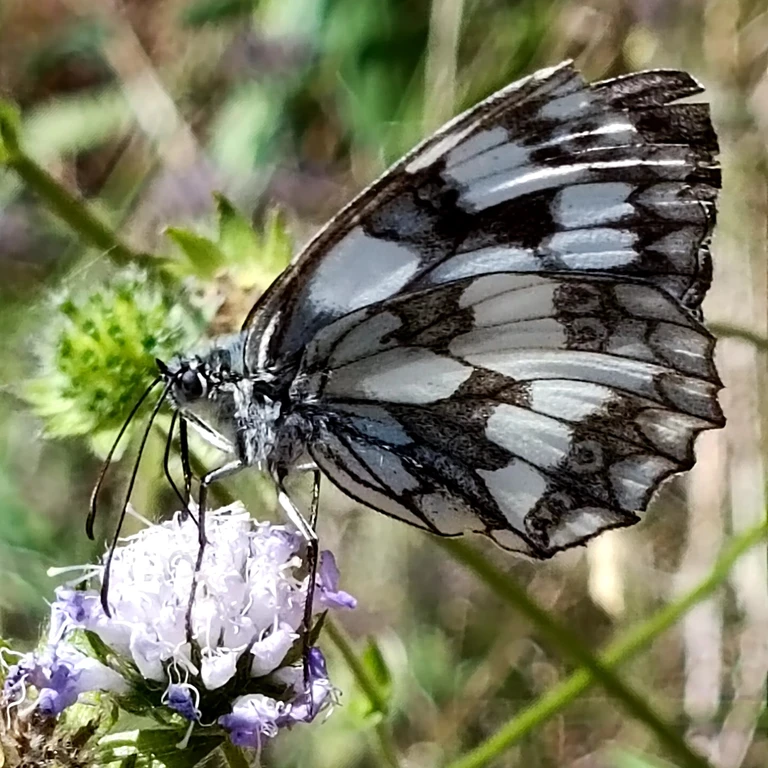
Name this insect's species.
Melanargia galathea
